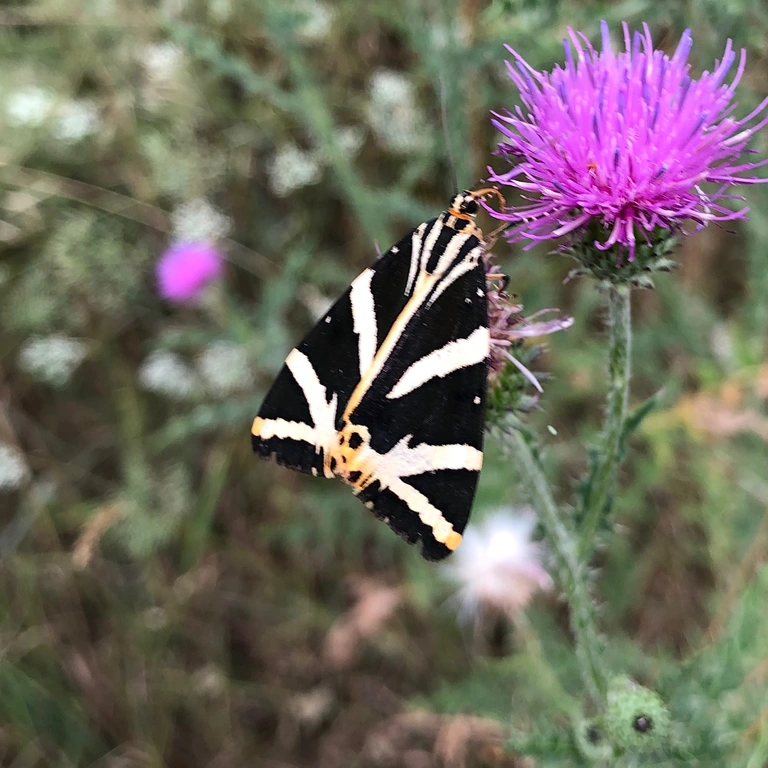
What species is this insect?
Euplagia quadripunctaria
